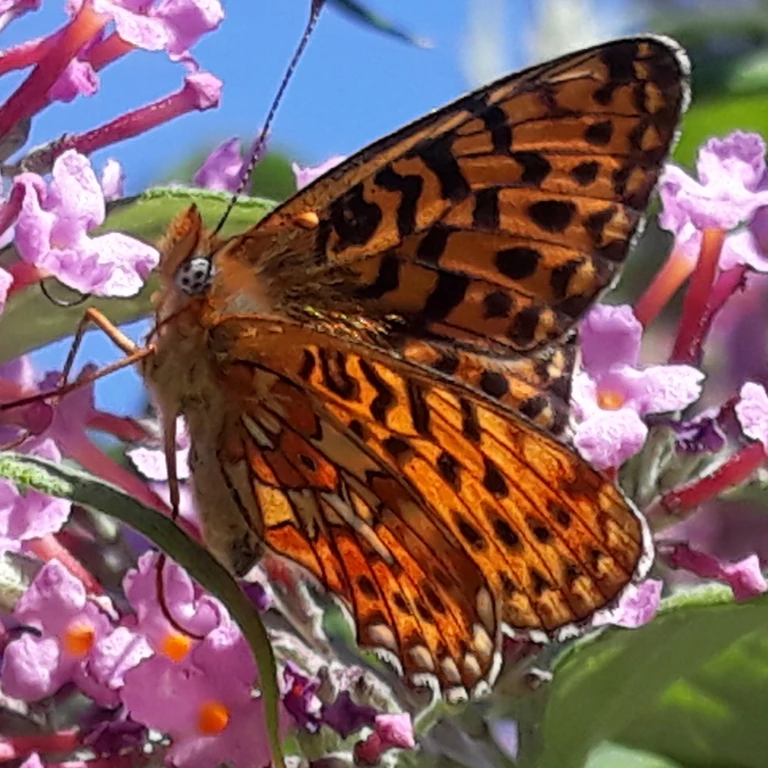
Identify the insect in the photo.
Boloria euphrosyne (also Clossiana euphrosyne)
